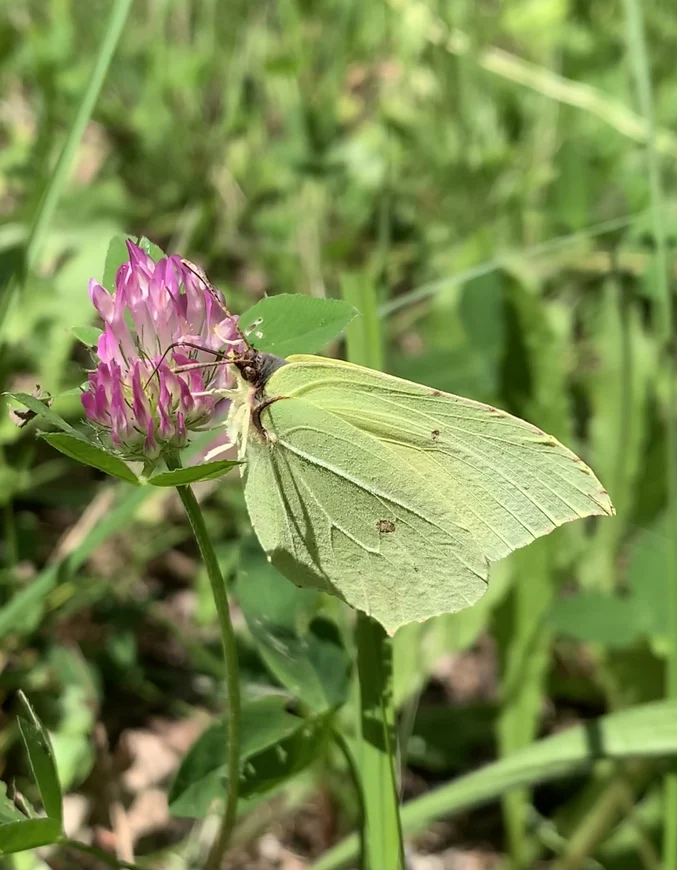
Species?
Gonepteryx rhamni
